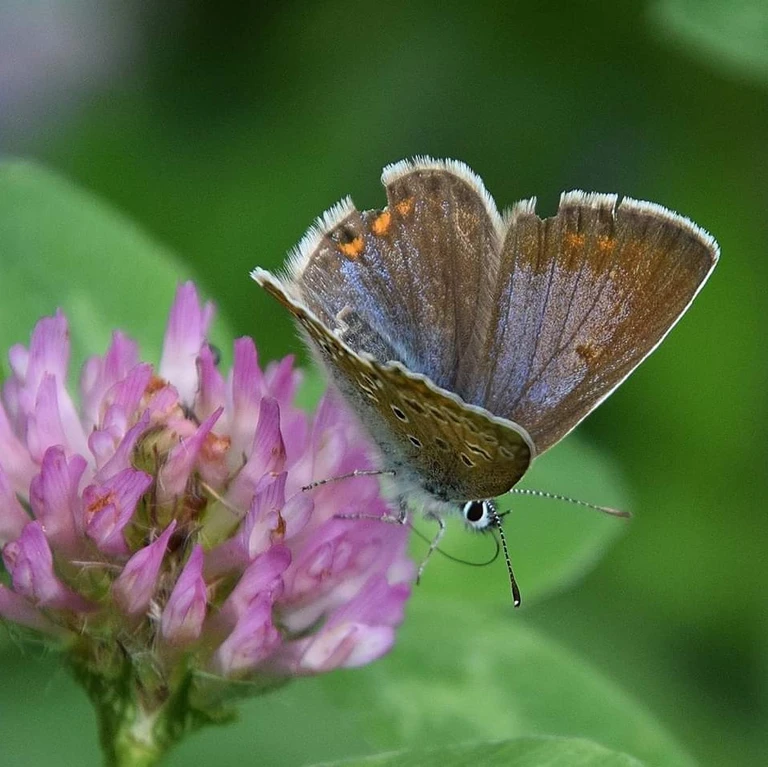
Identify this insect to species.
Polyommatus icarus
